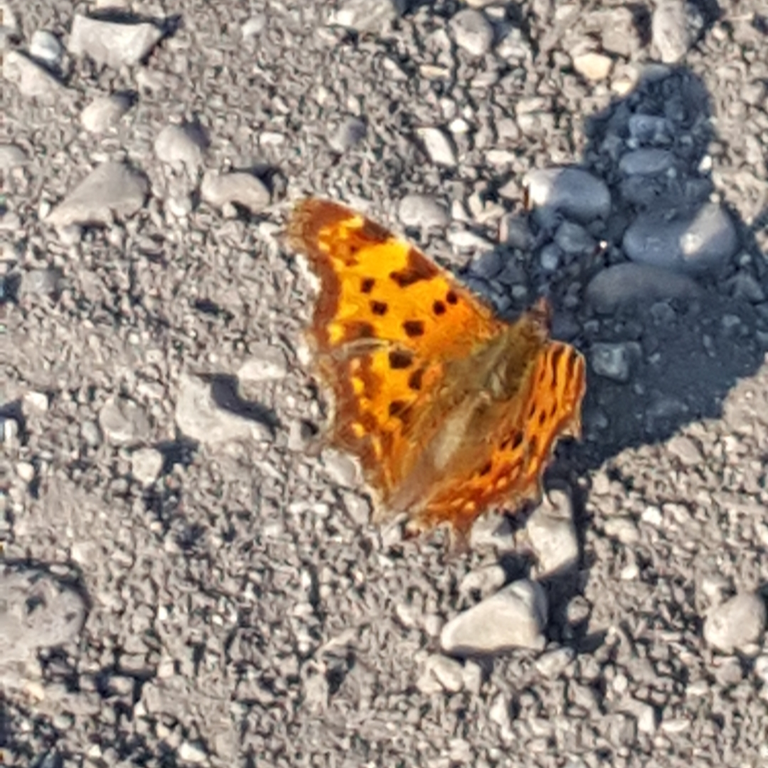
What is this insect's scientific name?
Polygonia c-album
